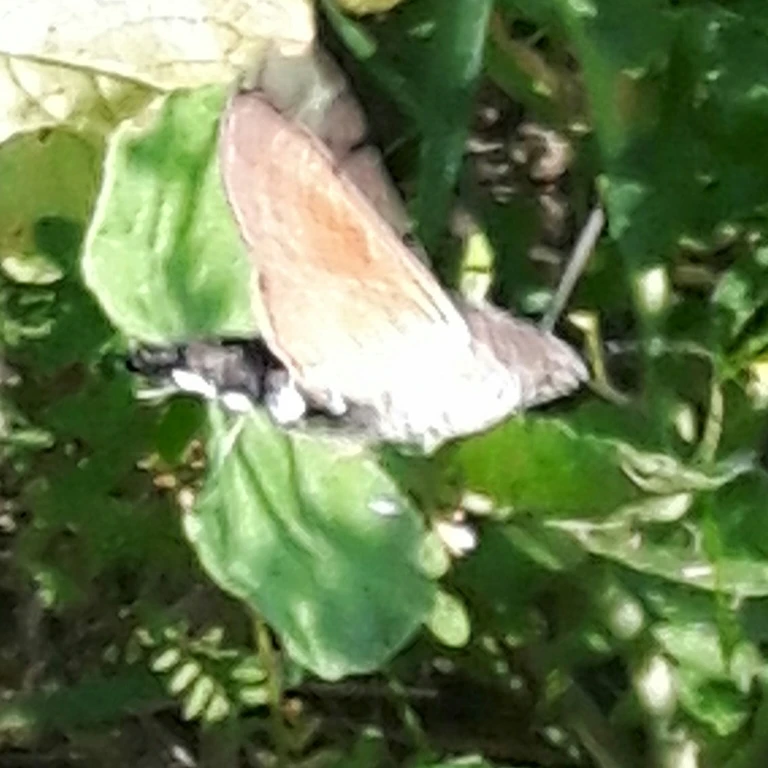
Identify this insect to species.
Macroglossum stellatarum
